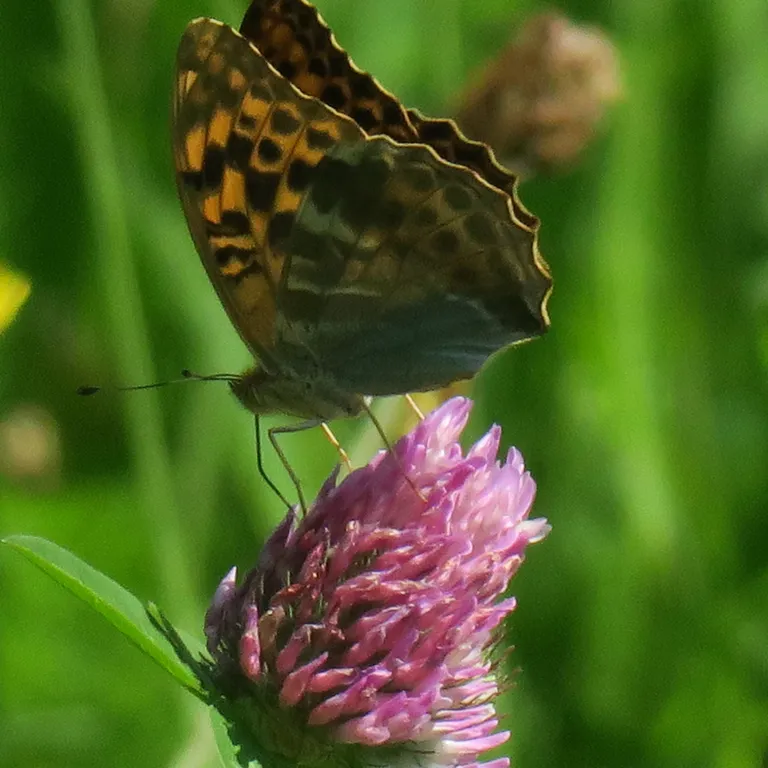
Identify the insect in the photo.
Argynnis paphia
